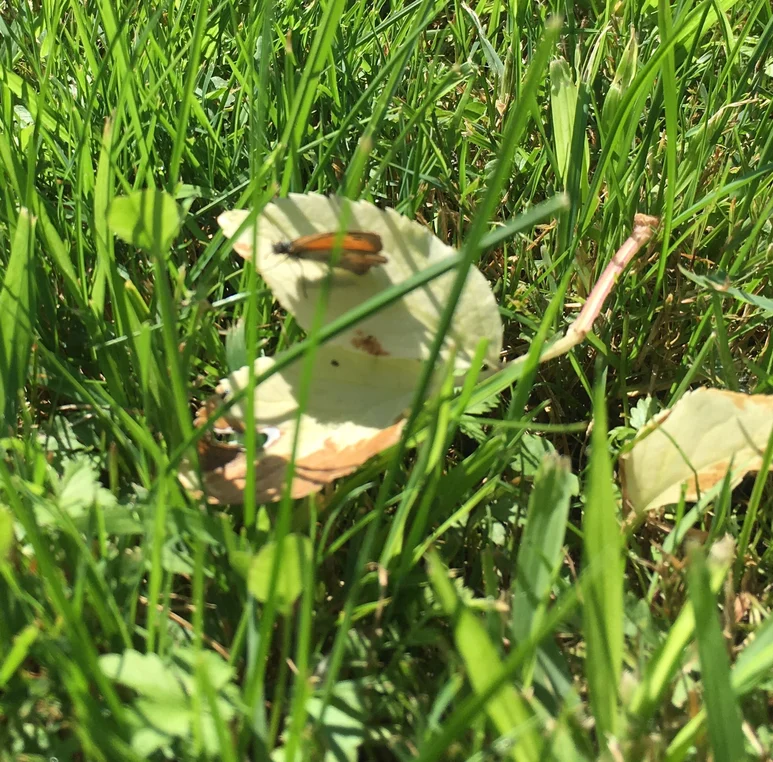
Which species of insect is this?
Coenonympha pamphilus
